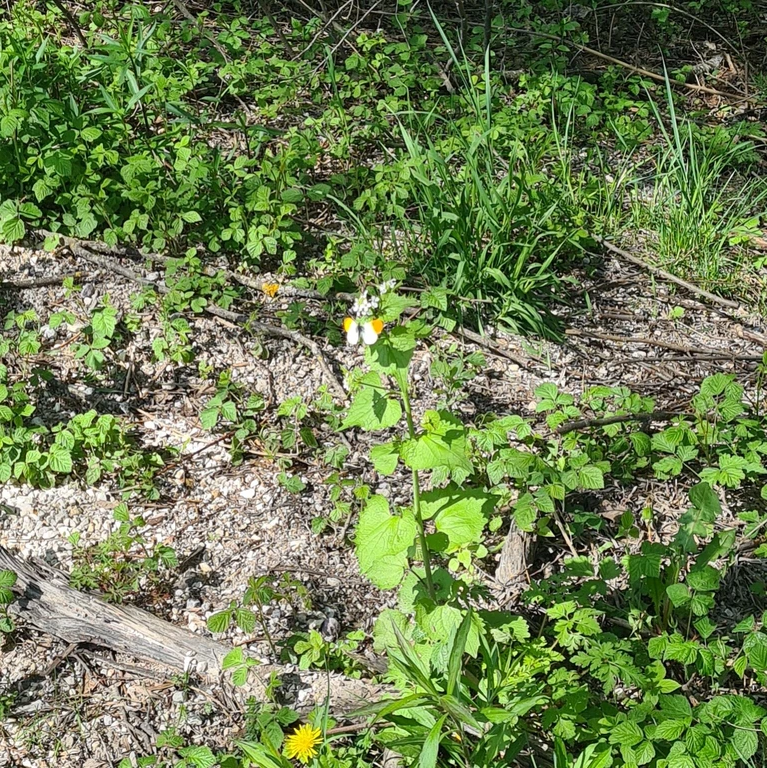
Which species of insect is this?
Anthocharis cardamines
